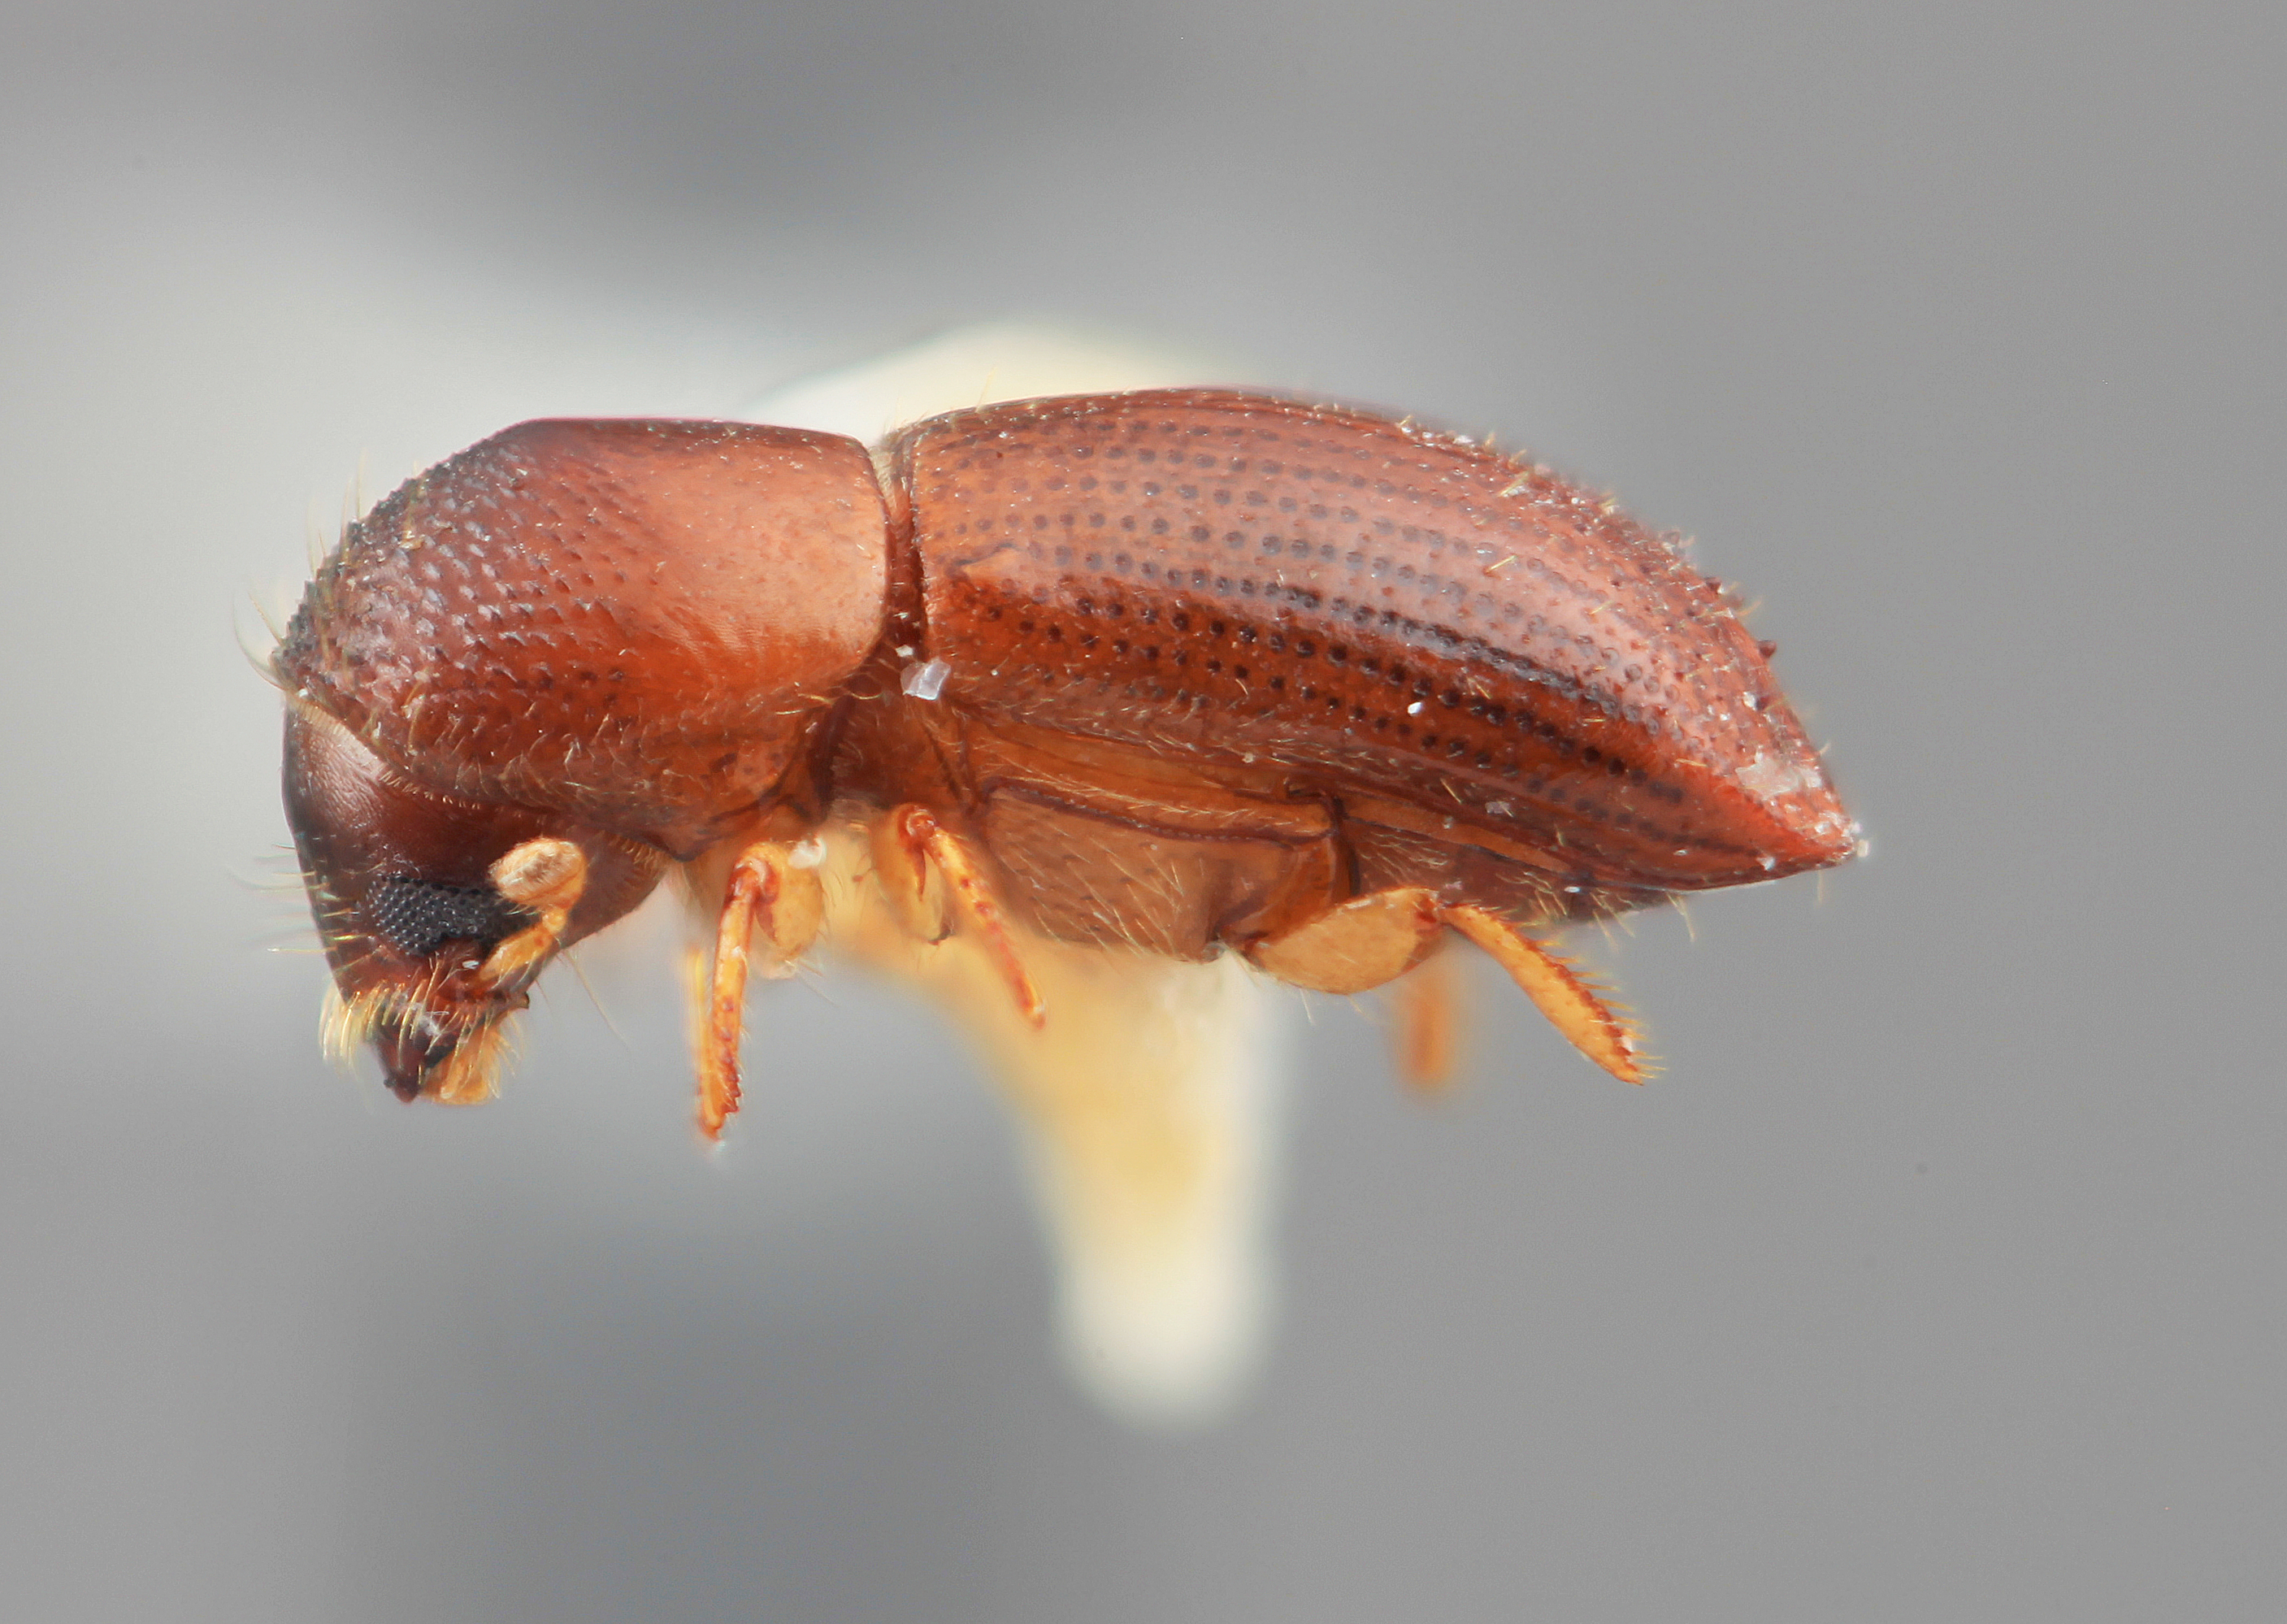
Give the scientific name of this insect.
Xyleborus dissimulatus
